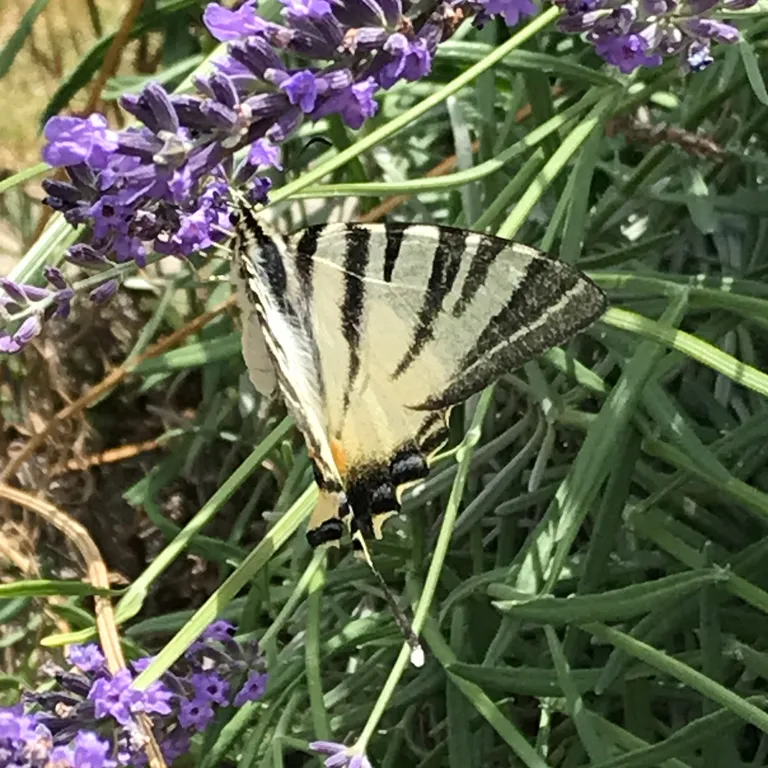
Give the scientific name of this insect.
Iphiclides podalirius
